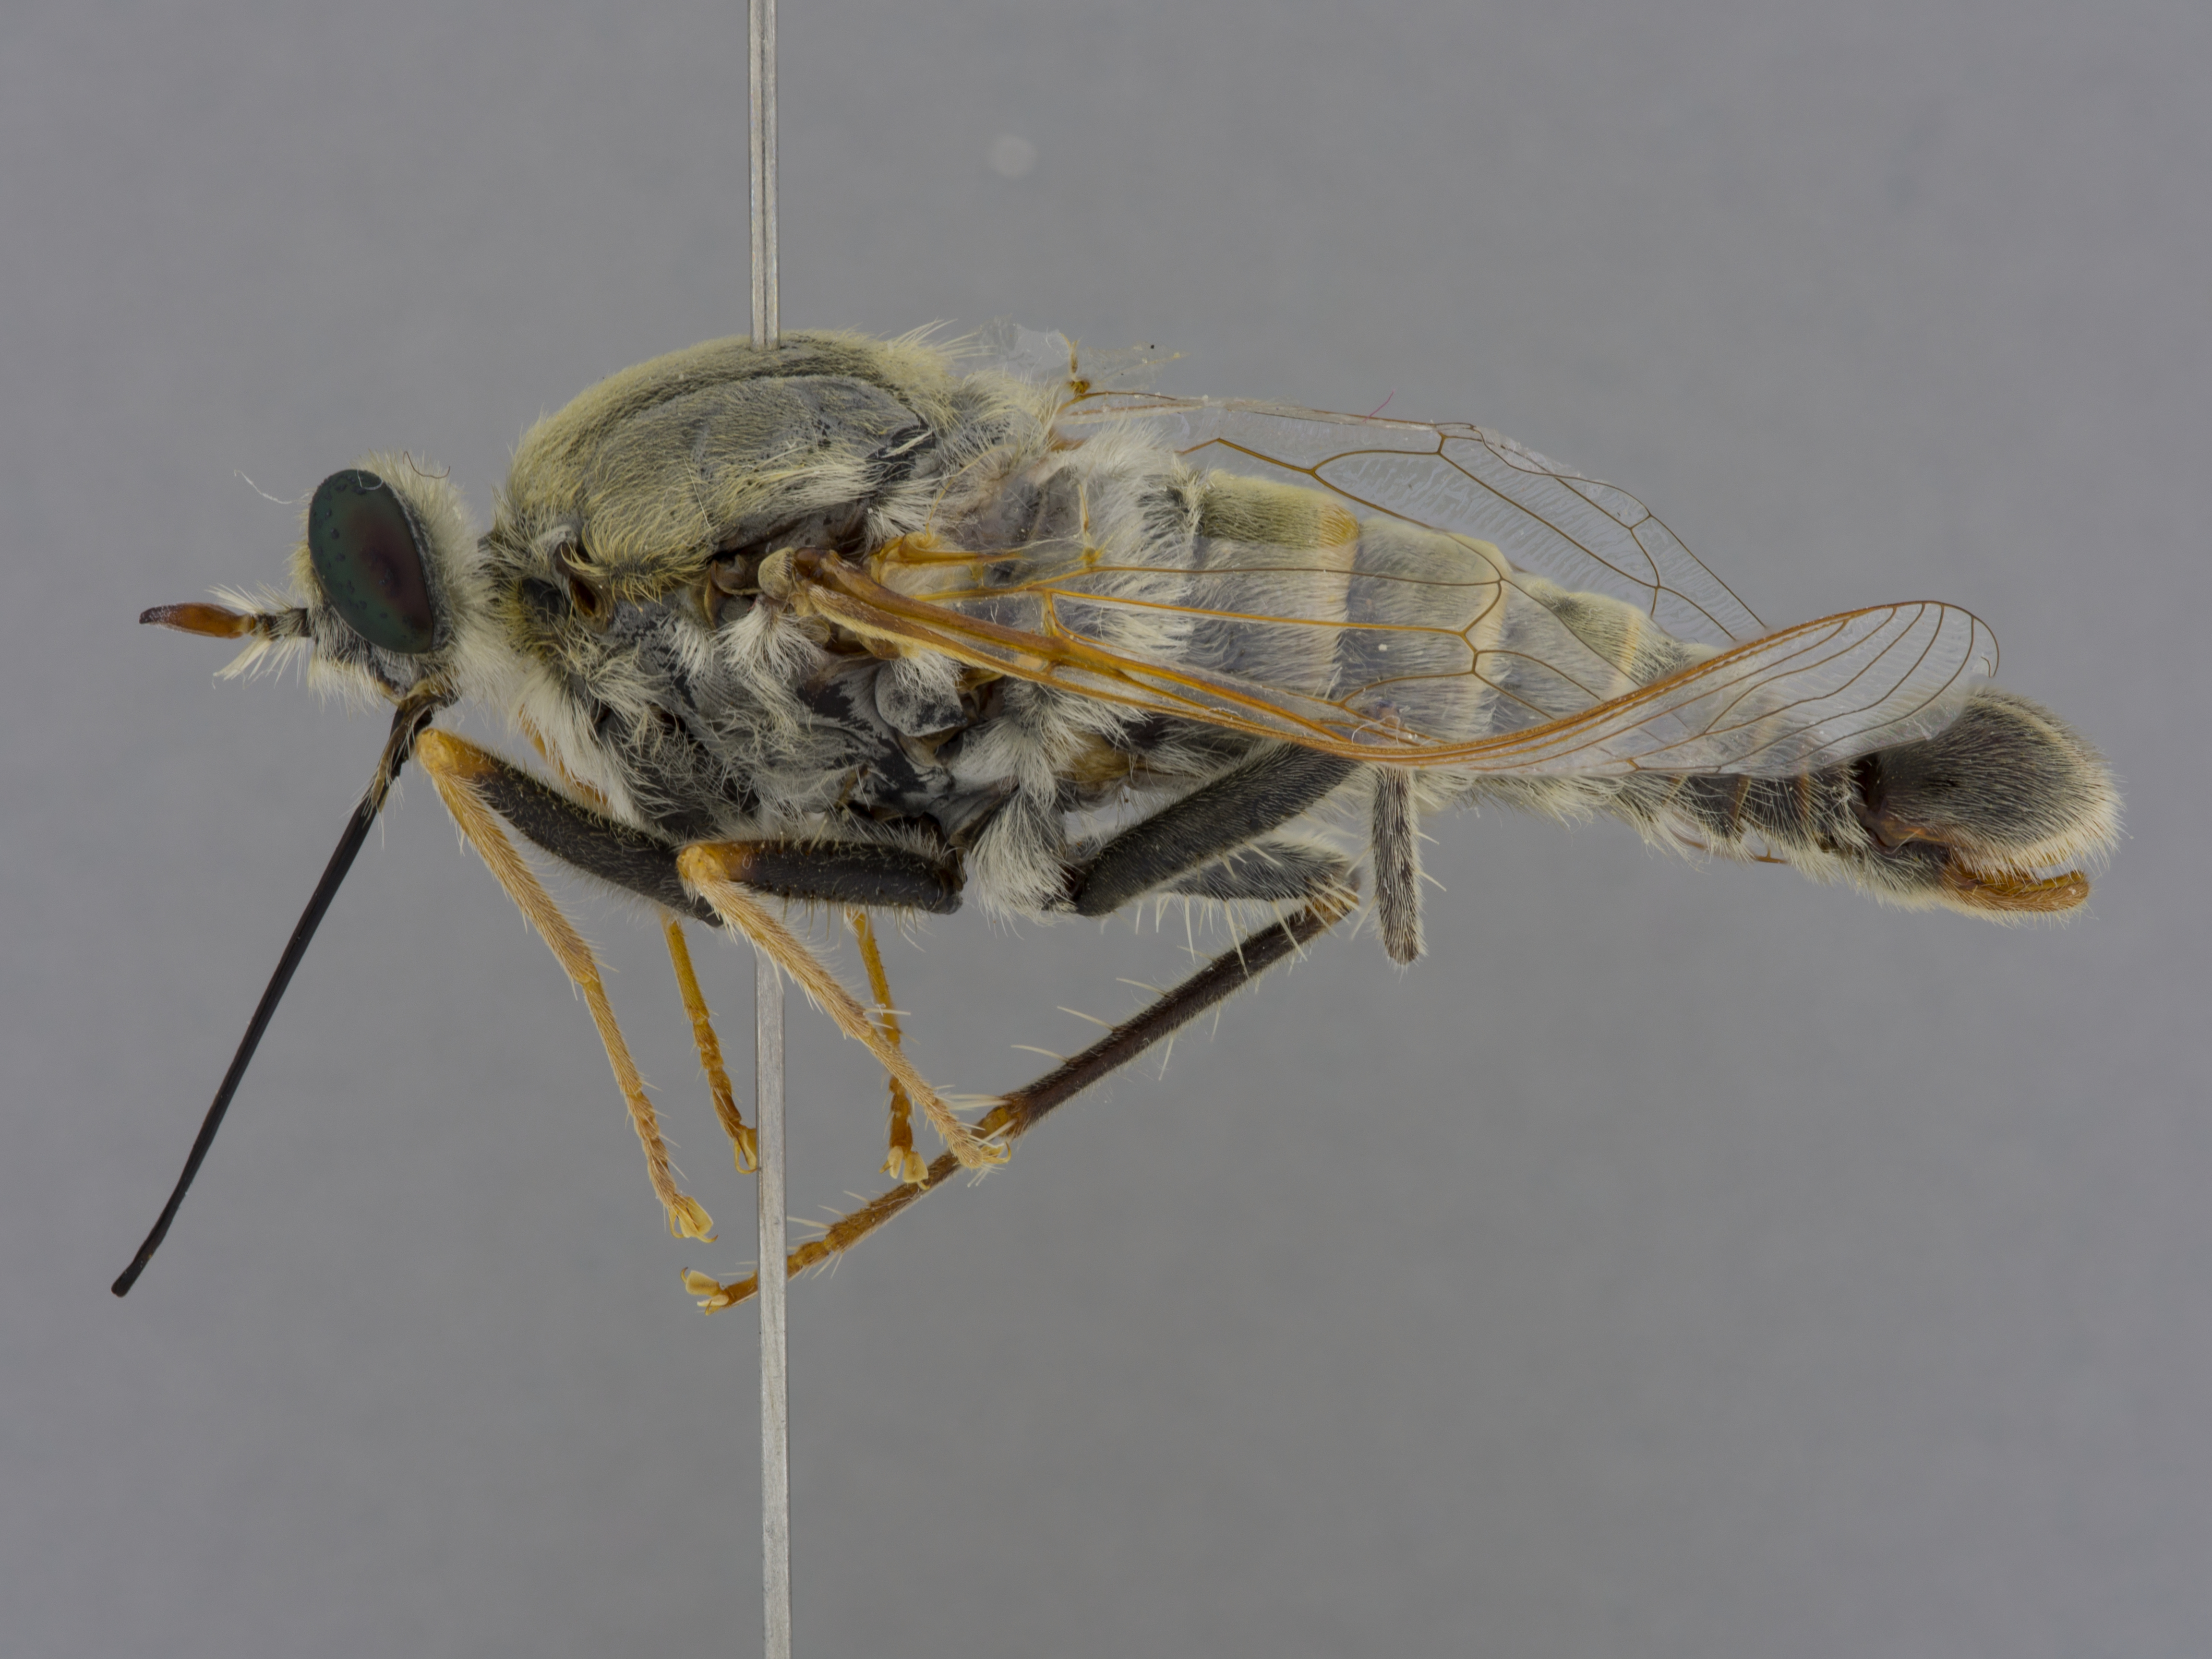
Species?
Rhaphiomidas parkeri
